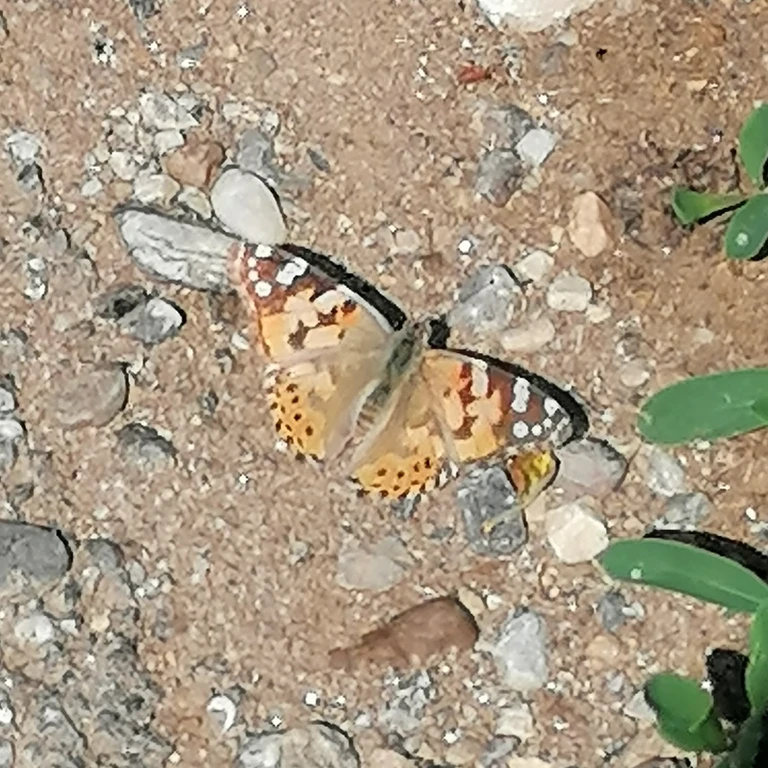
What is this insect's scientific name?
Vanessa cardui
